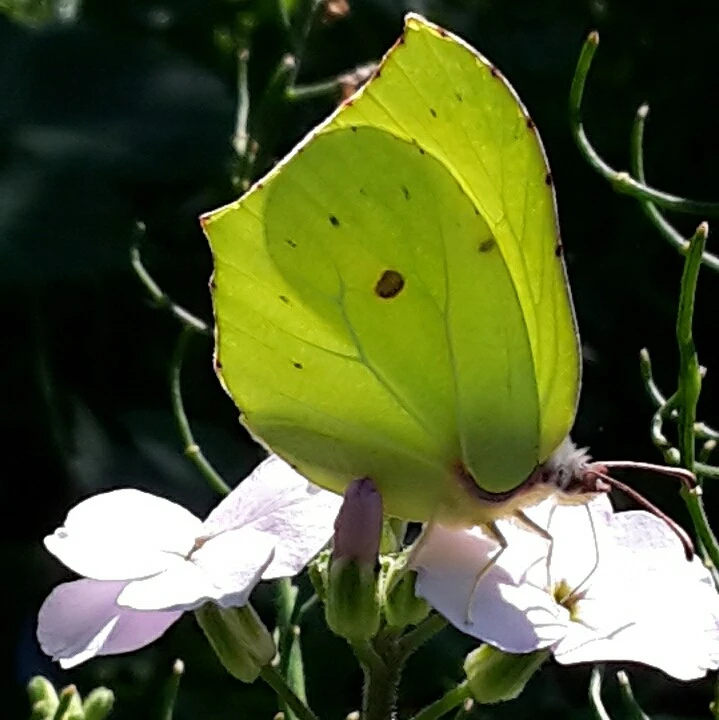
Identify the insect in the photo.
Gonepteryx rhamni
